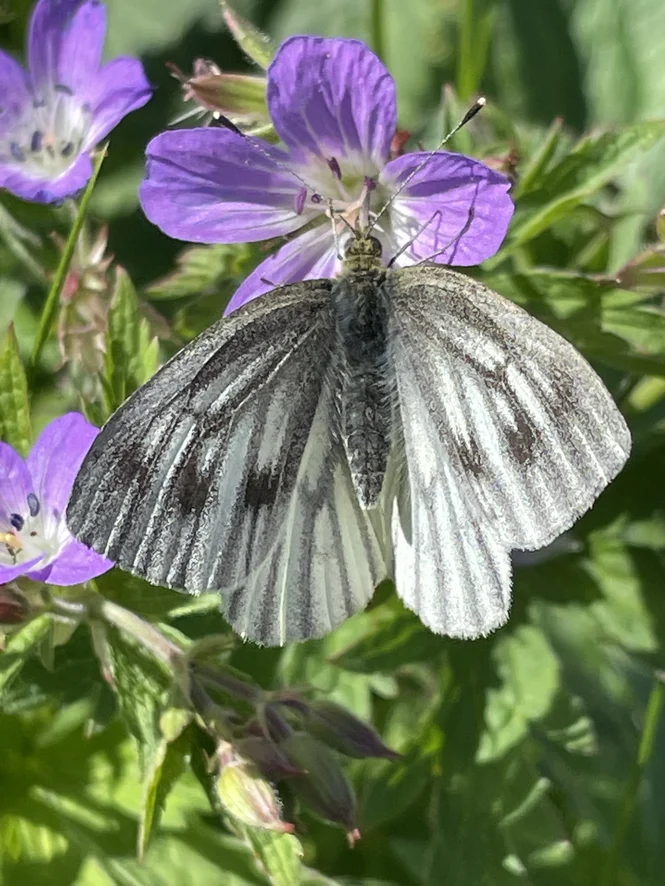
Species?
Pieris bryoniae
